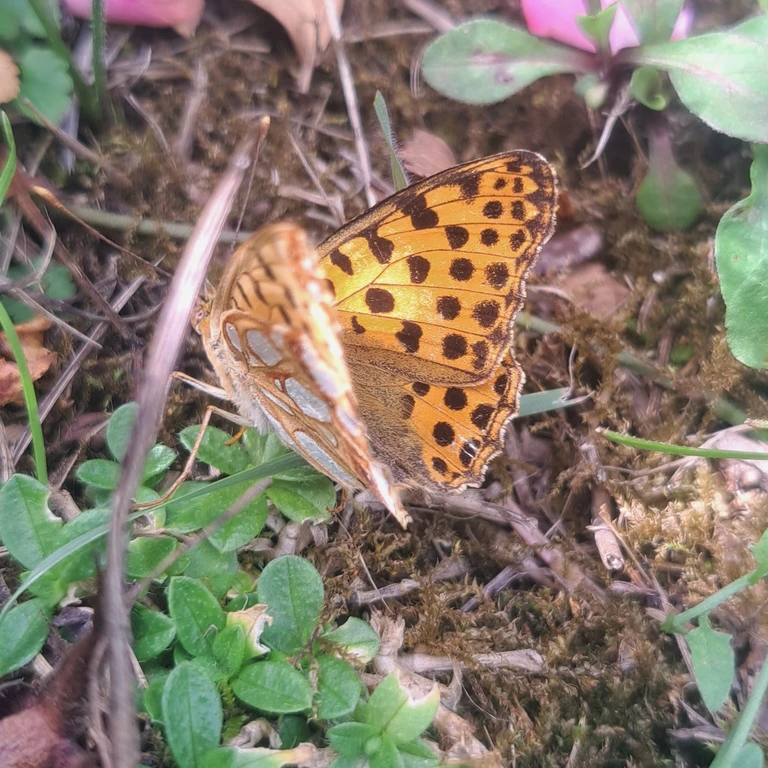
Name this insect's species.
Issoria lathonia
